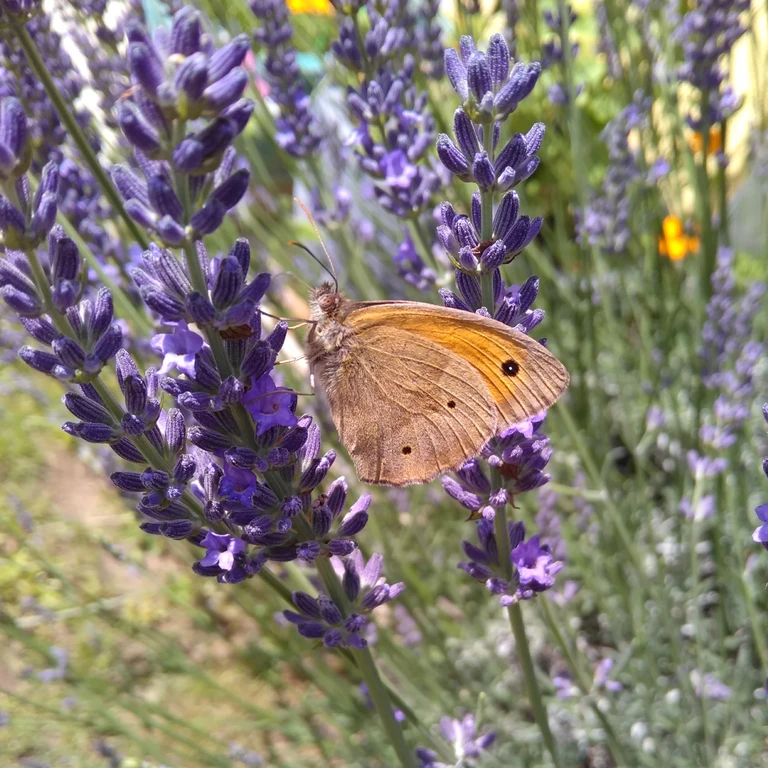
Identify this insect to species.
Maniola jurtina
